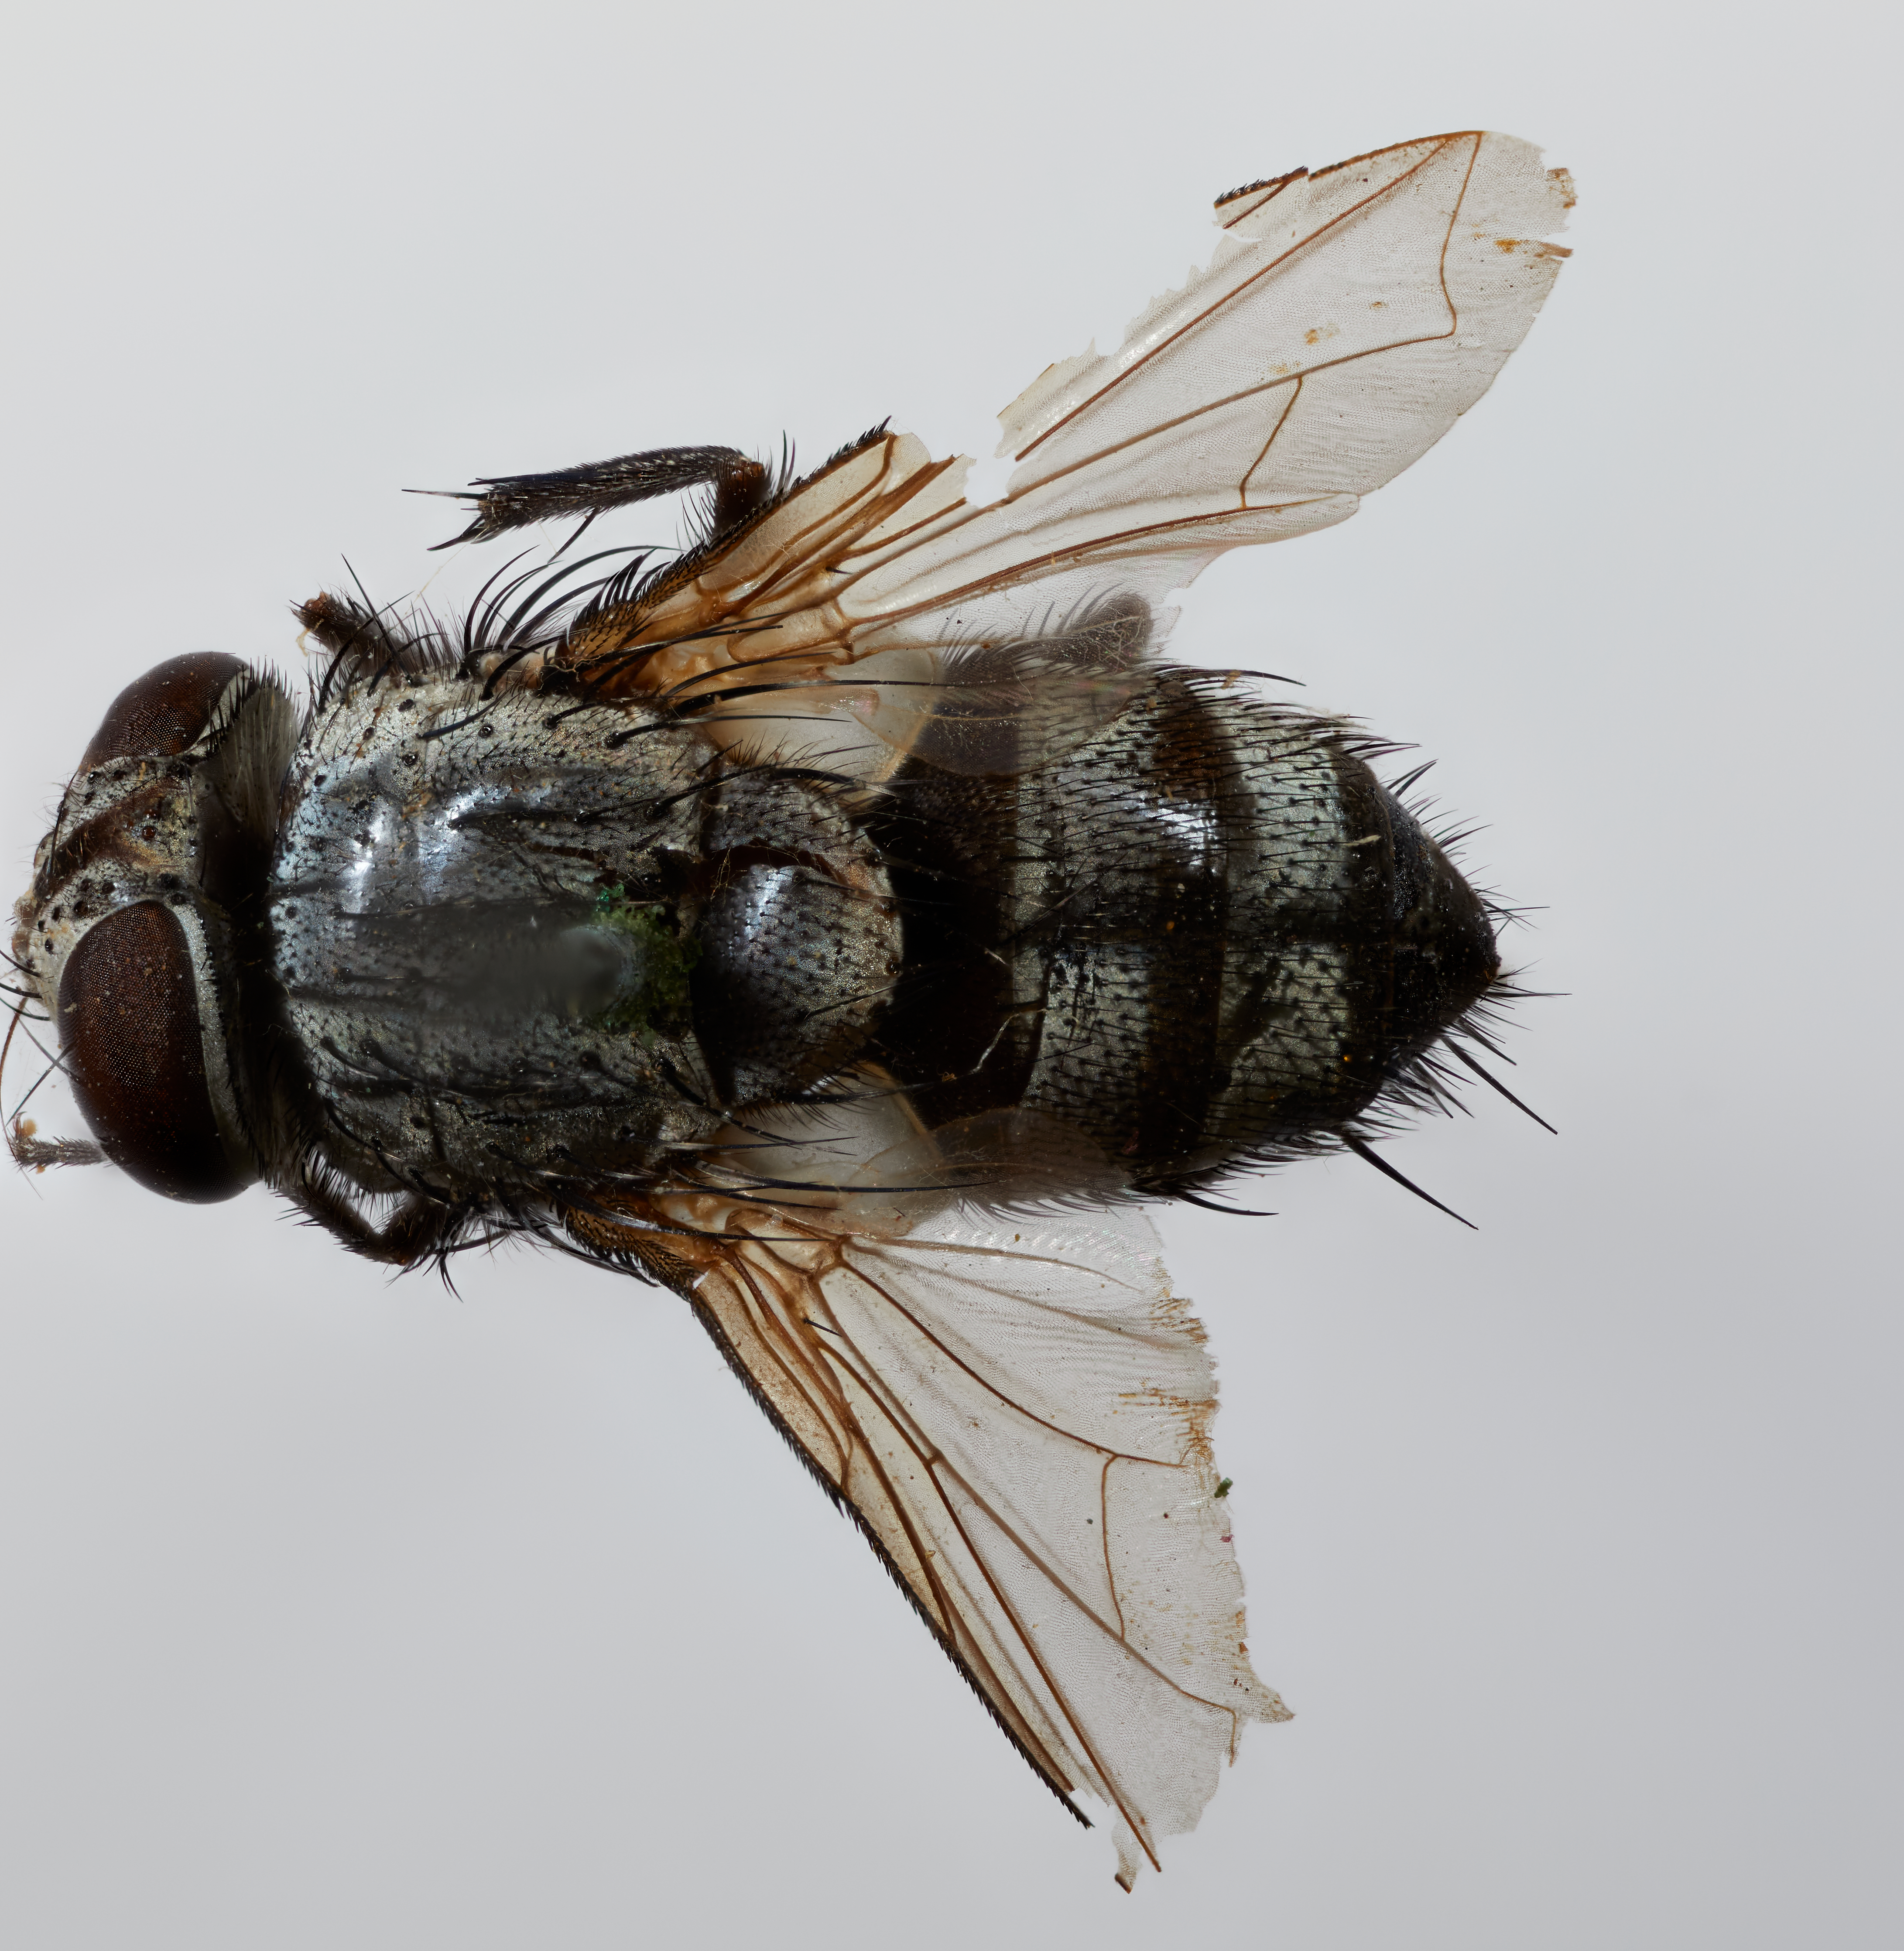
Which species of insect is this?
Sturmiodoria facialis
